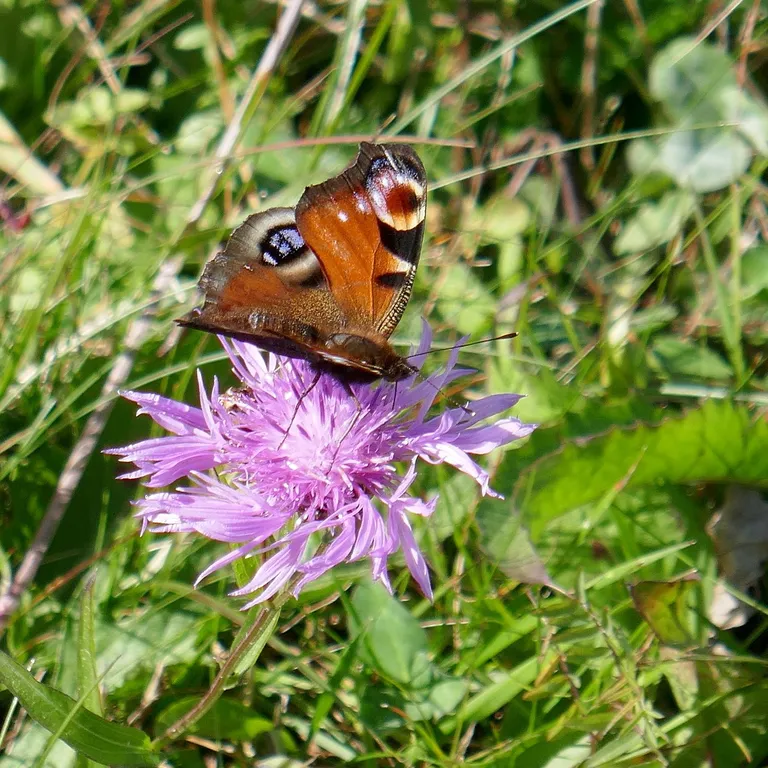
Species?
Aglais io
